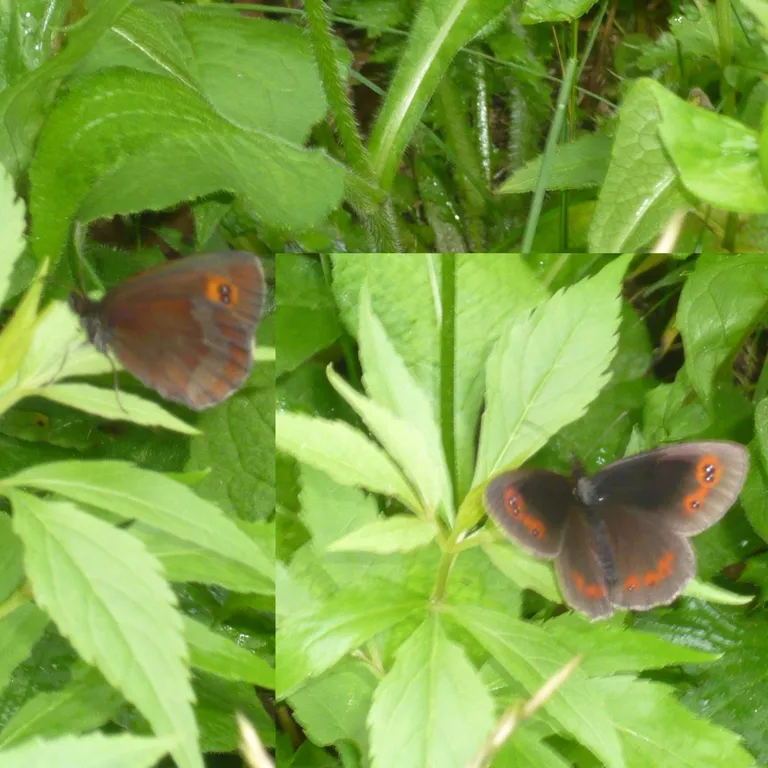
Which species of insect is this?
Erebia aethiops
